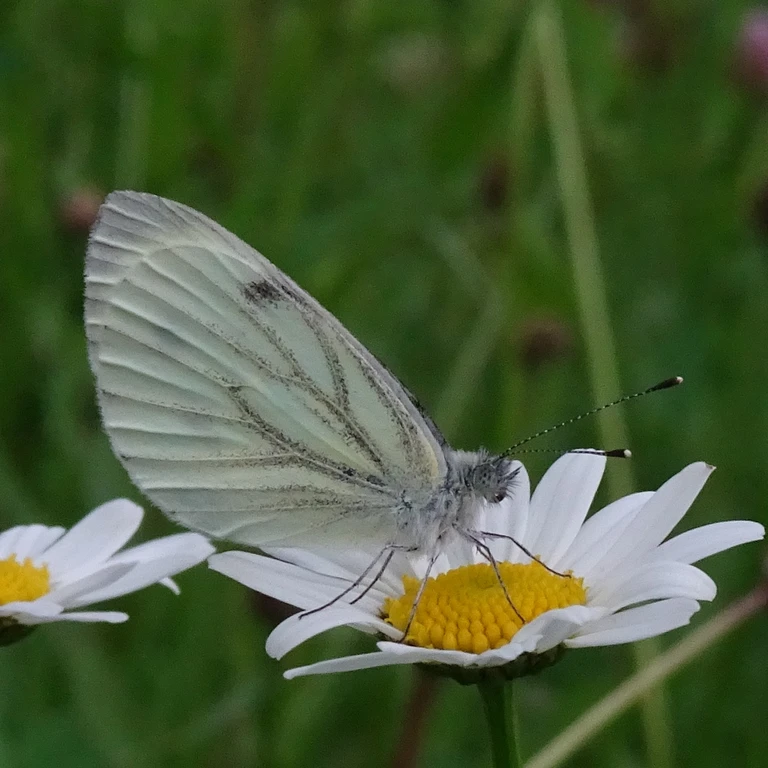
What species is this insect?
Pieris napi
